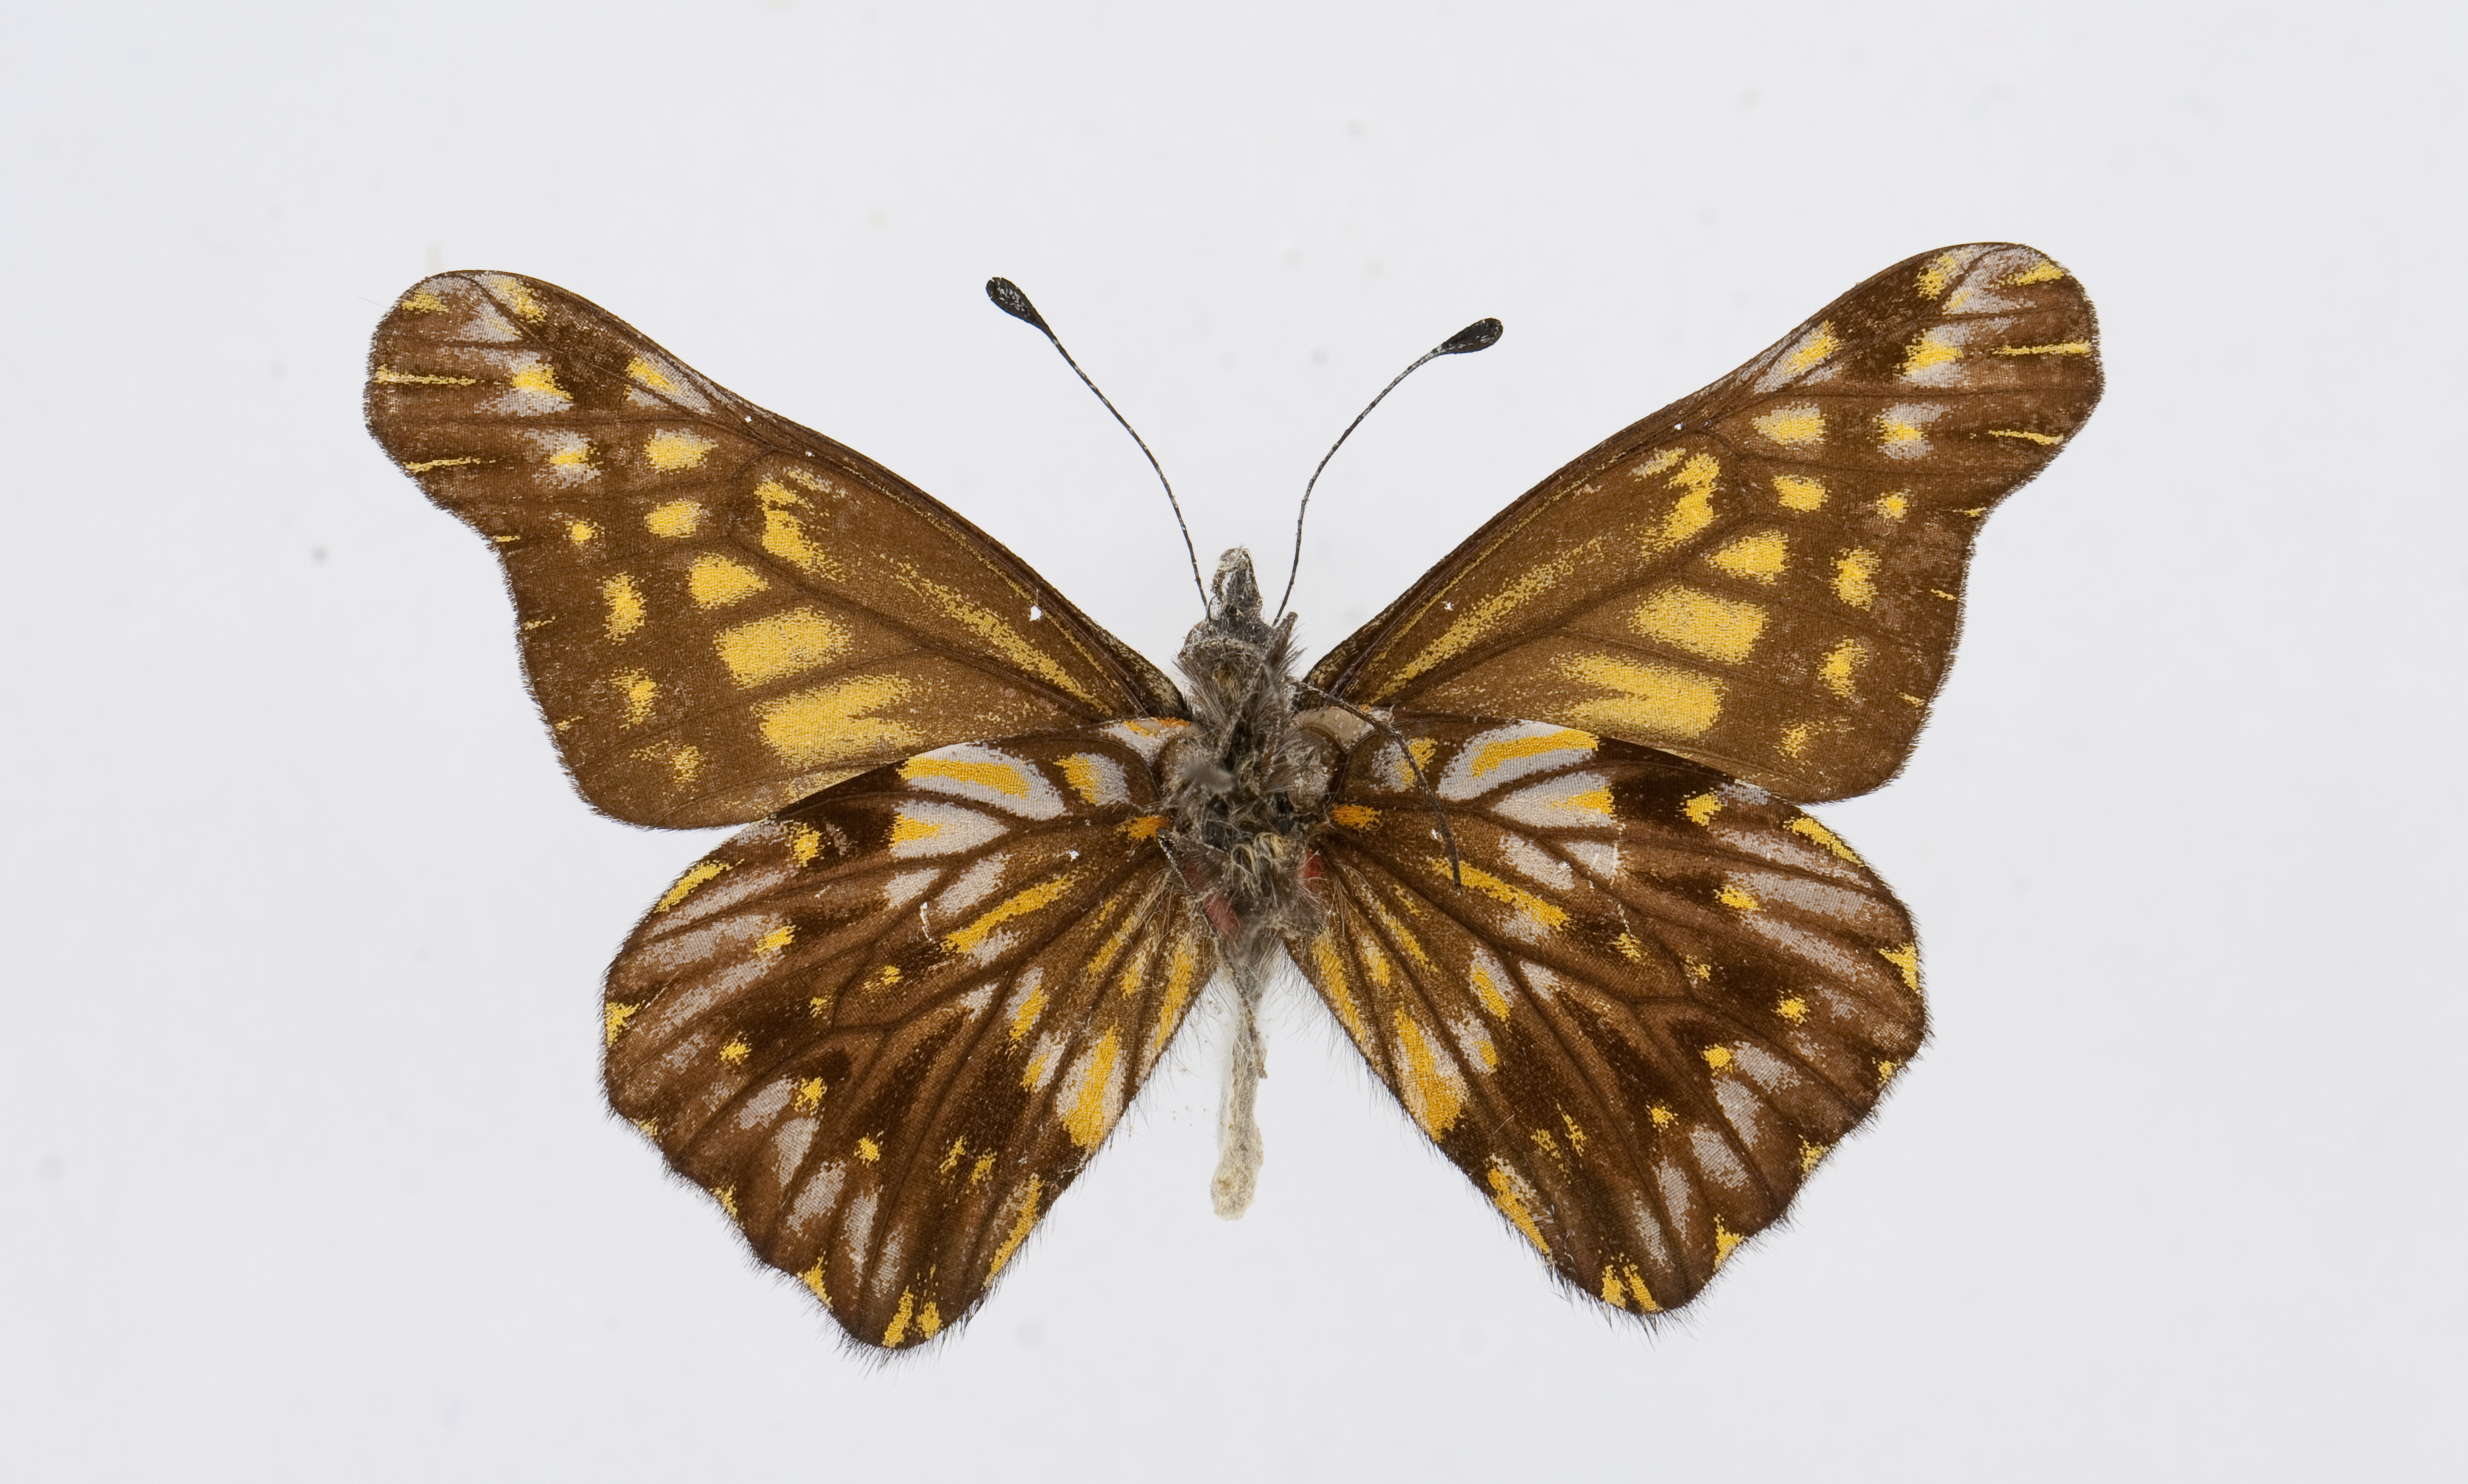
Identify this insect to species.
Catasticta aureomaculata
